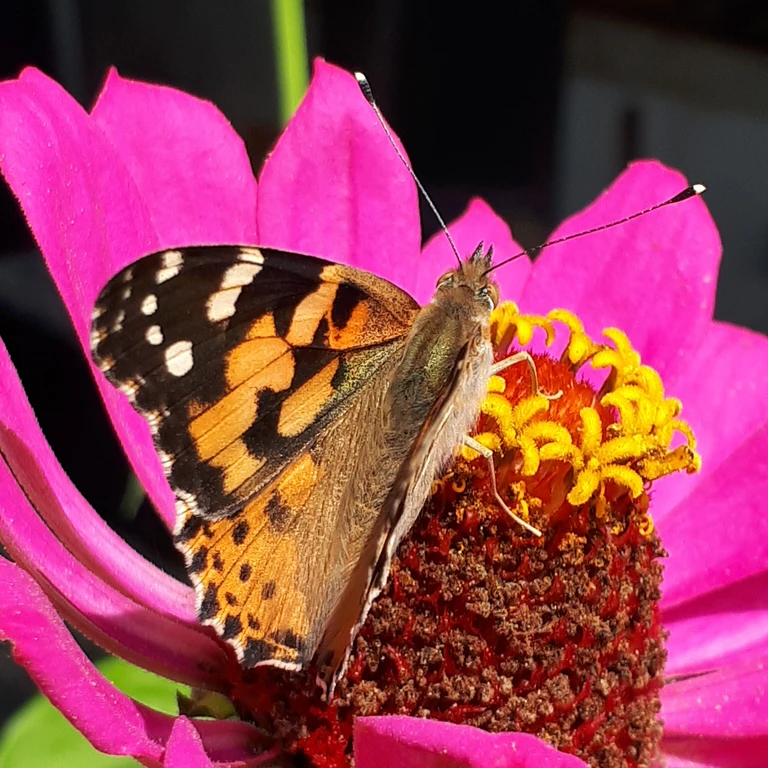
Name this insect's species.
Vanessa cardui
